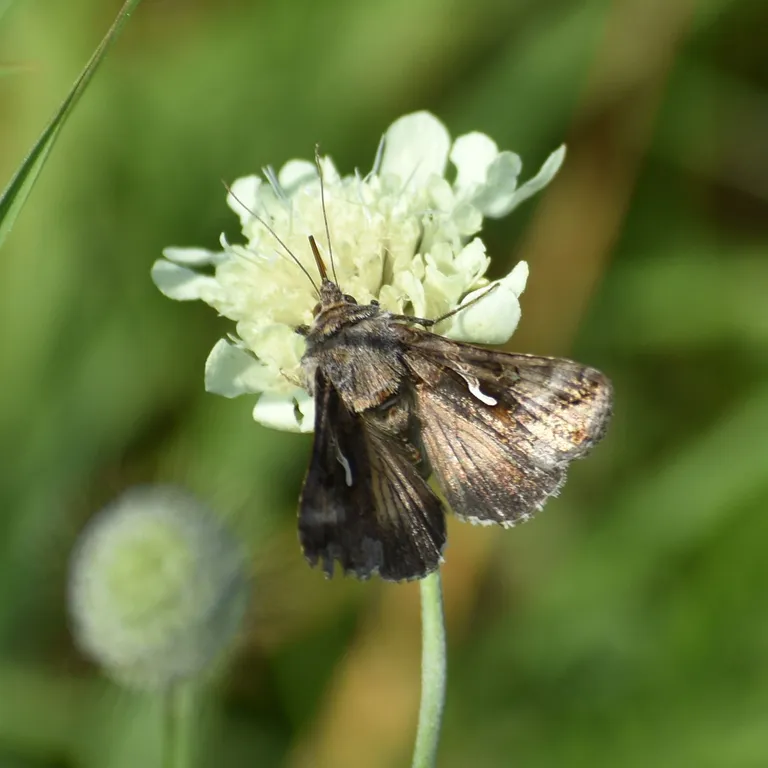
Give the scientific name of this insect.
Autographa gamma
